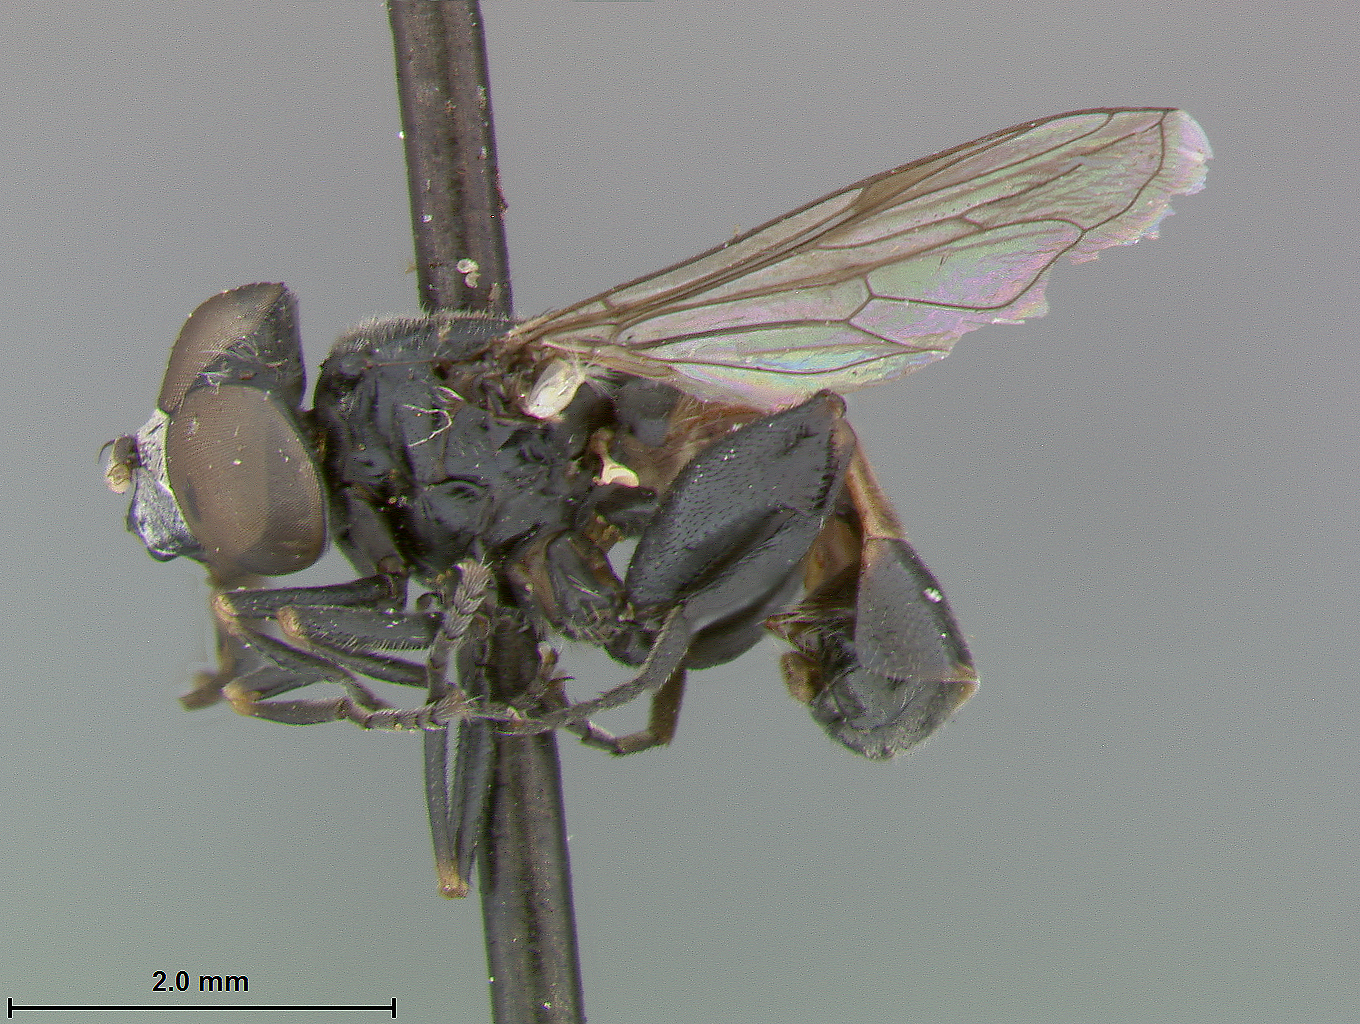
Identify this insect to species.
Tropidea pygmaea
